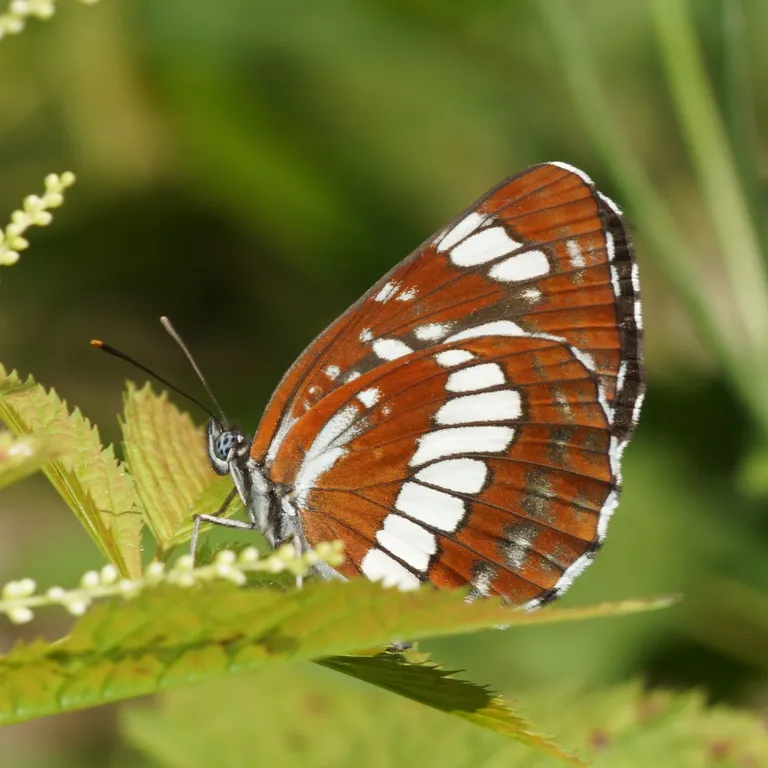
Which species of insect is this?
Neptis rivularis
